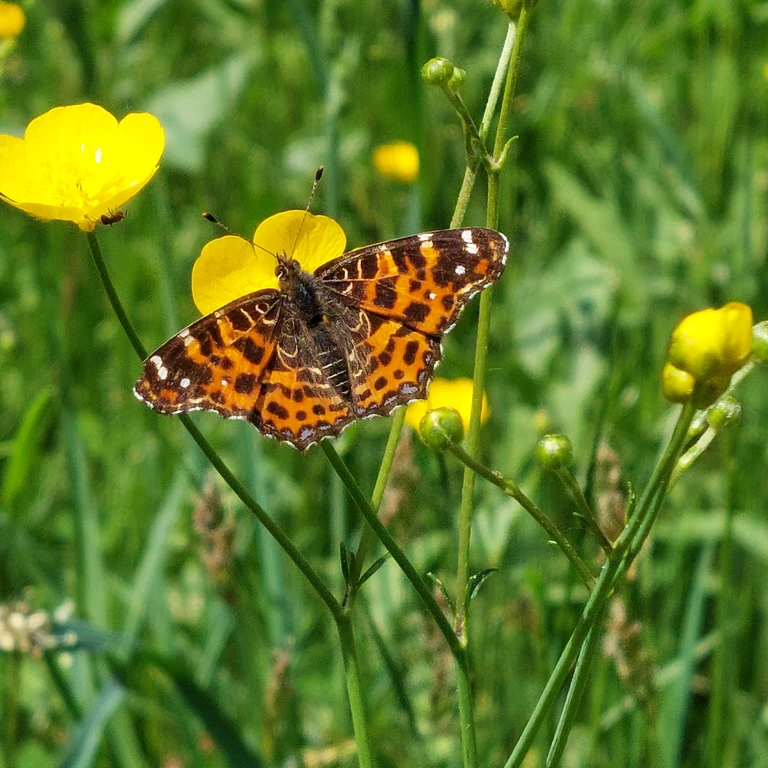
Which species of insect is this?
Araschnia levana
